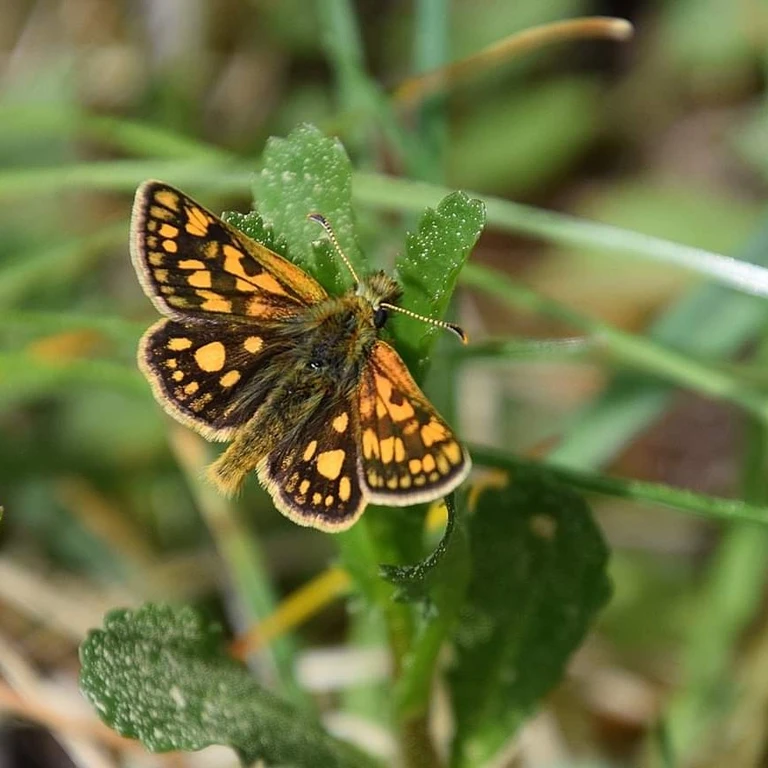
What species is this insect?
Carterocephalus palaemon
